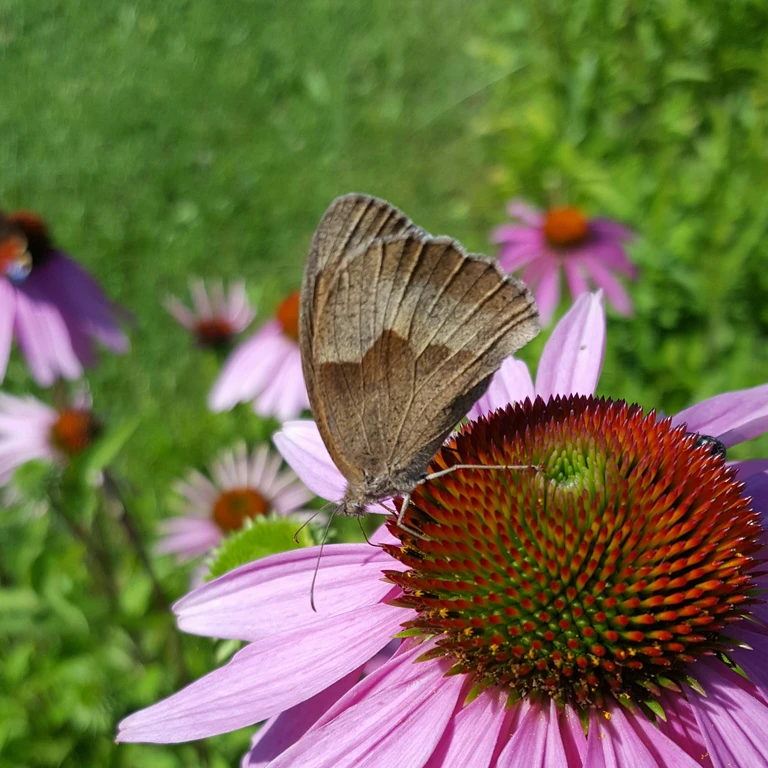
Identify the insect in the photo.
Maniola jurtina
